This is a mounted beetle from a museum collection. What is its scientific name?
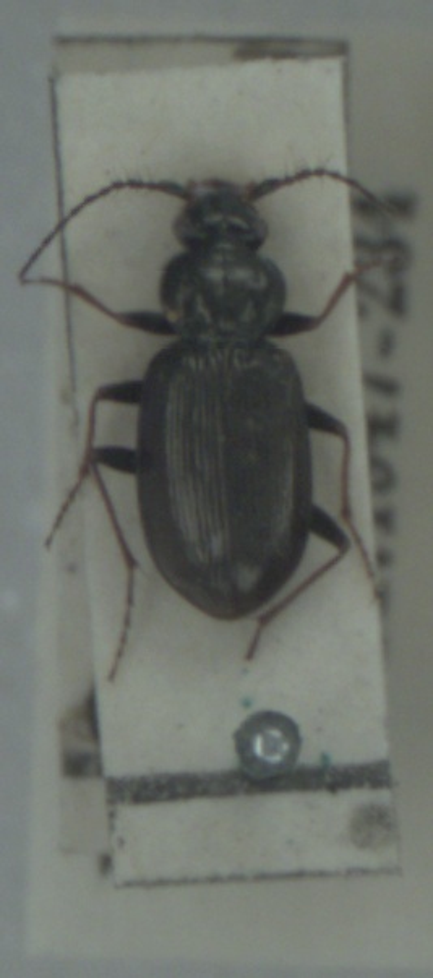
Loricera pilicornis
